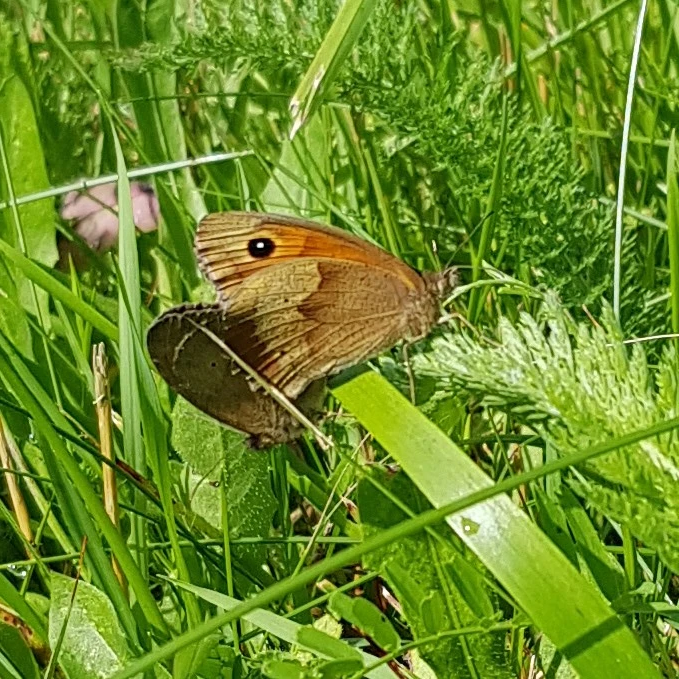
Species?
Maniola jurtina
